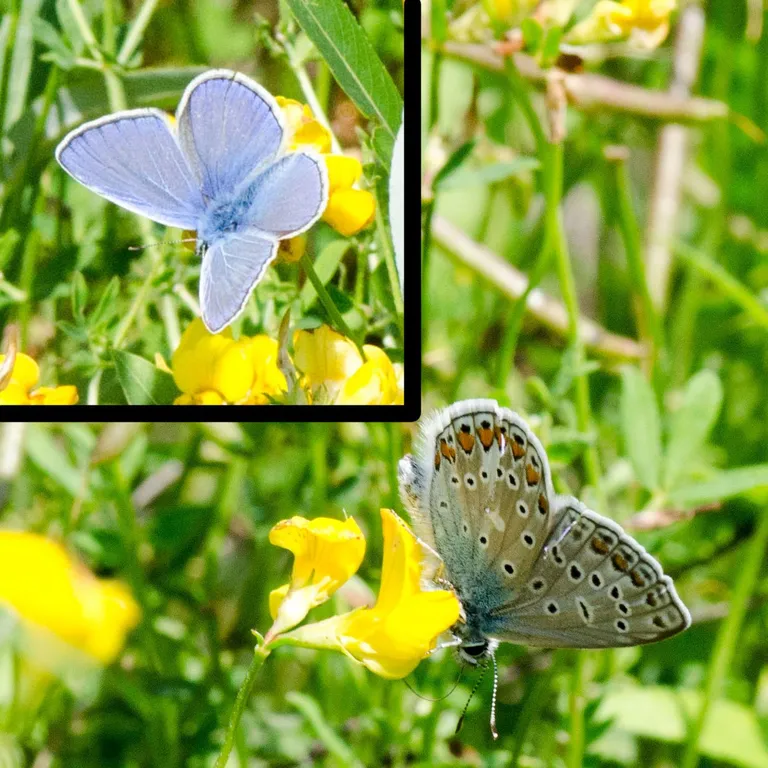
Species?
Polyommatus icarus
